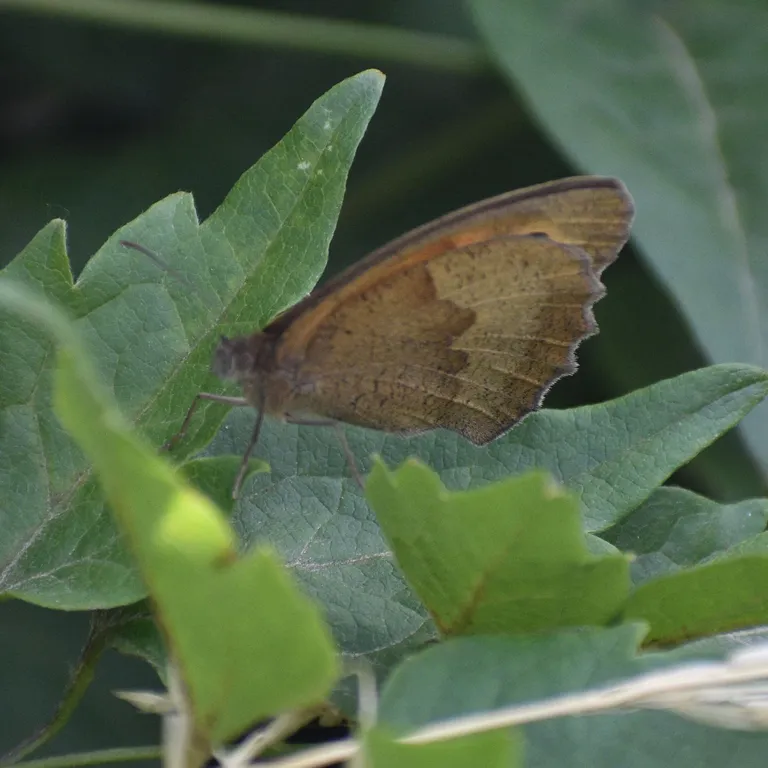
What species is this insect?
Maniola jurtina
